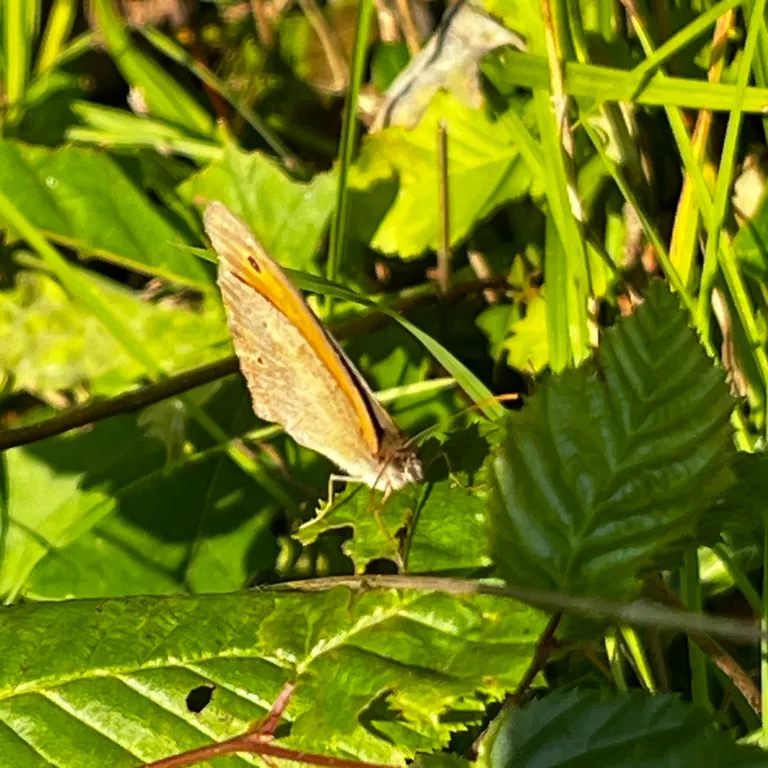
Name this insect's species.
Maniola jurtina
